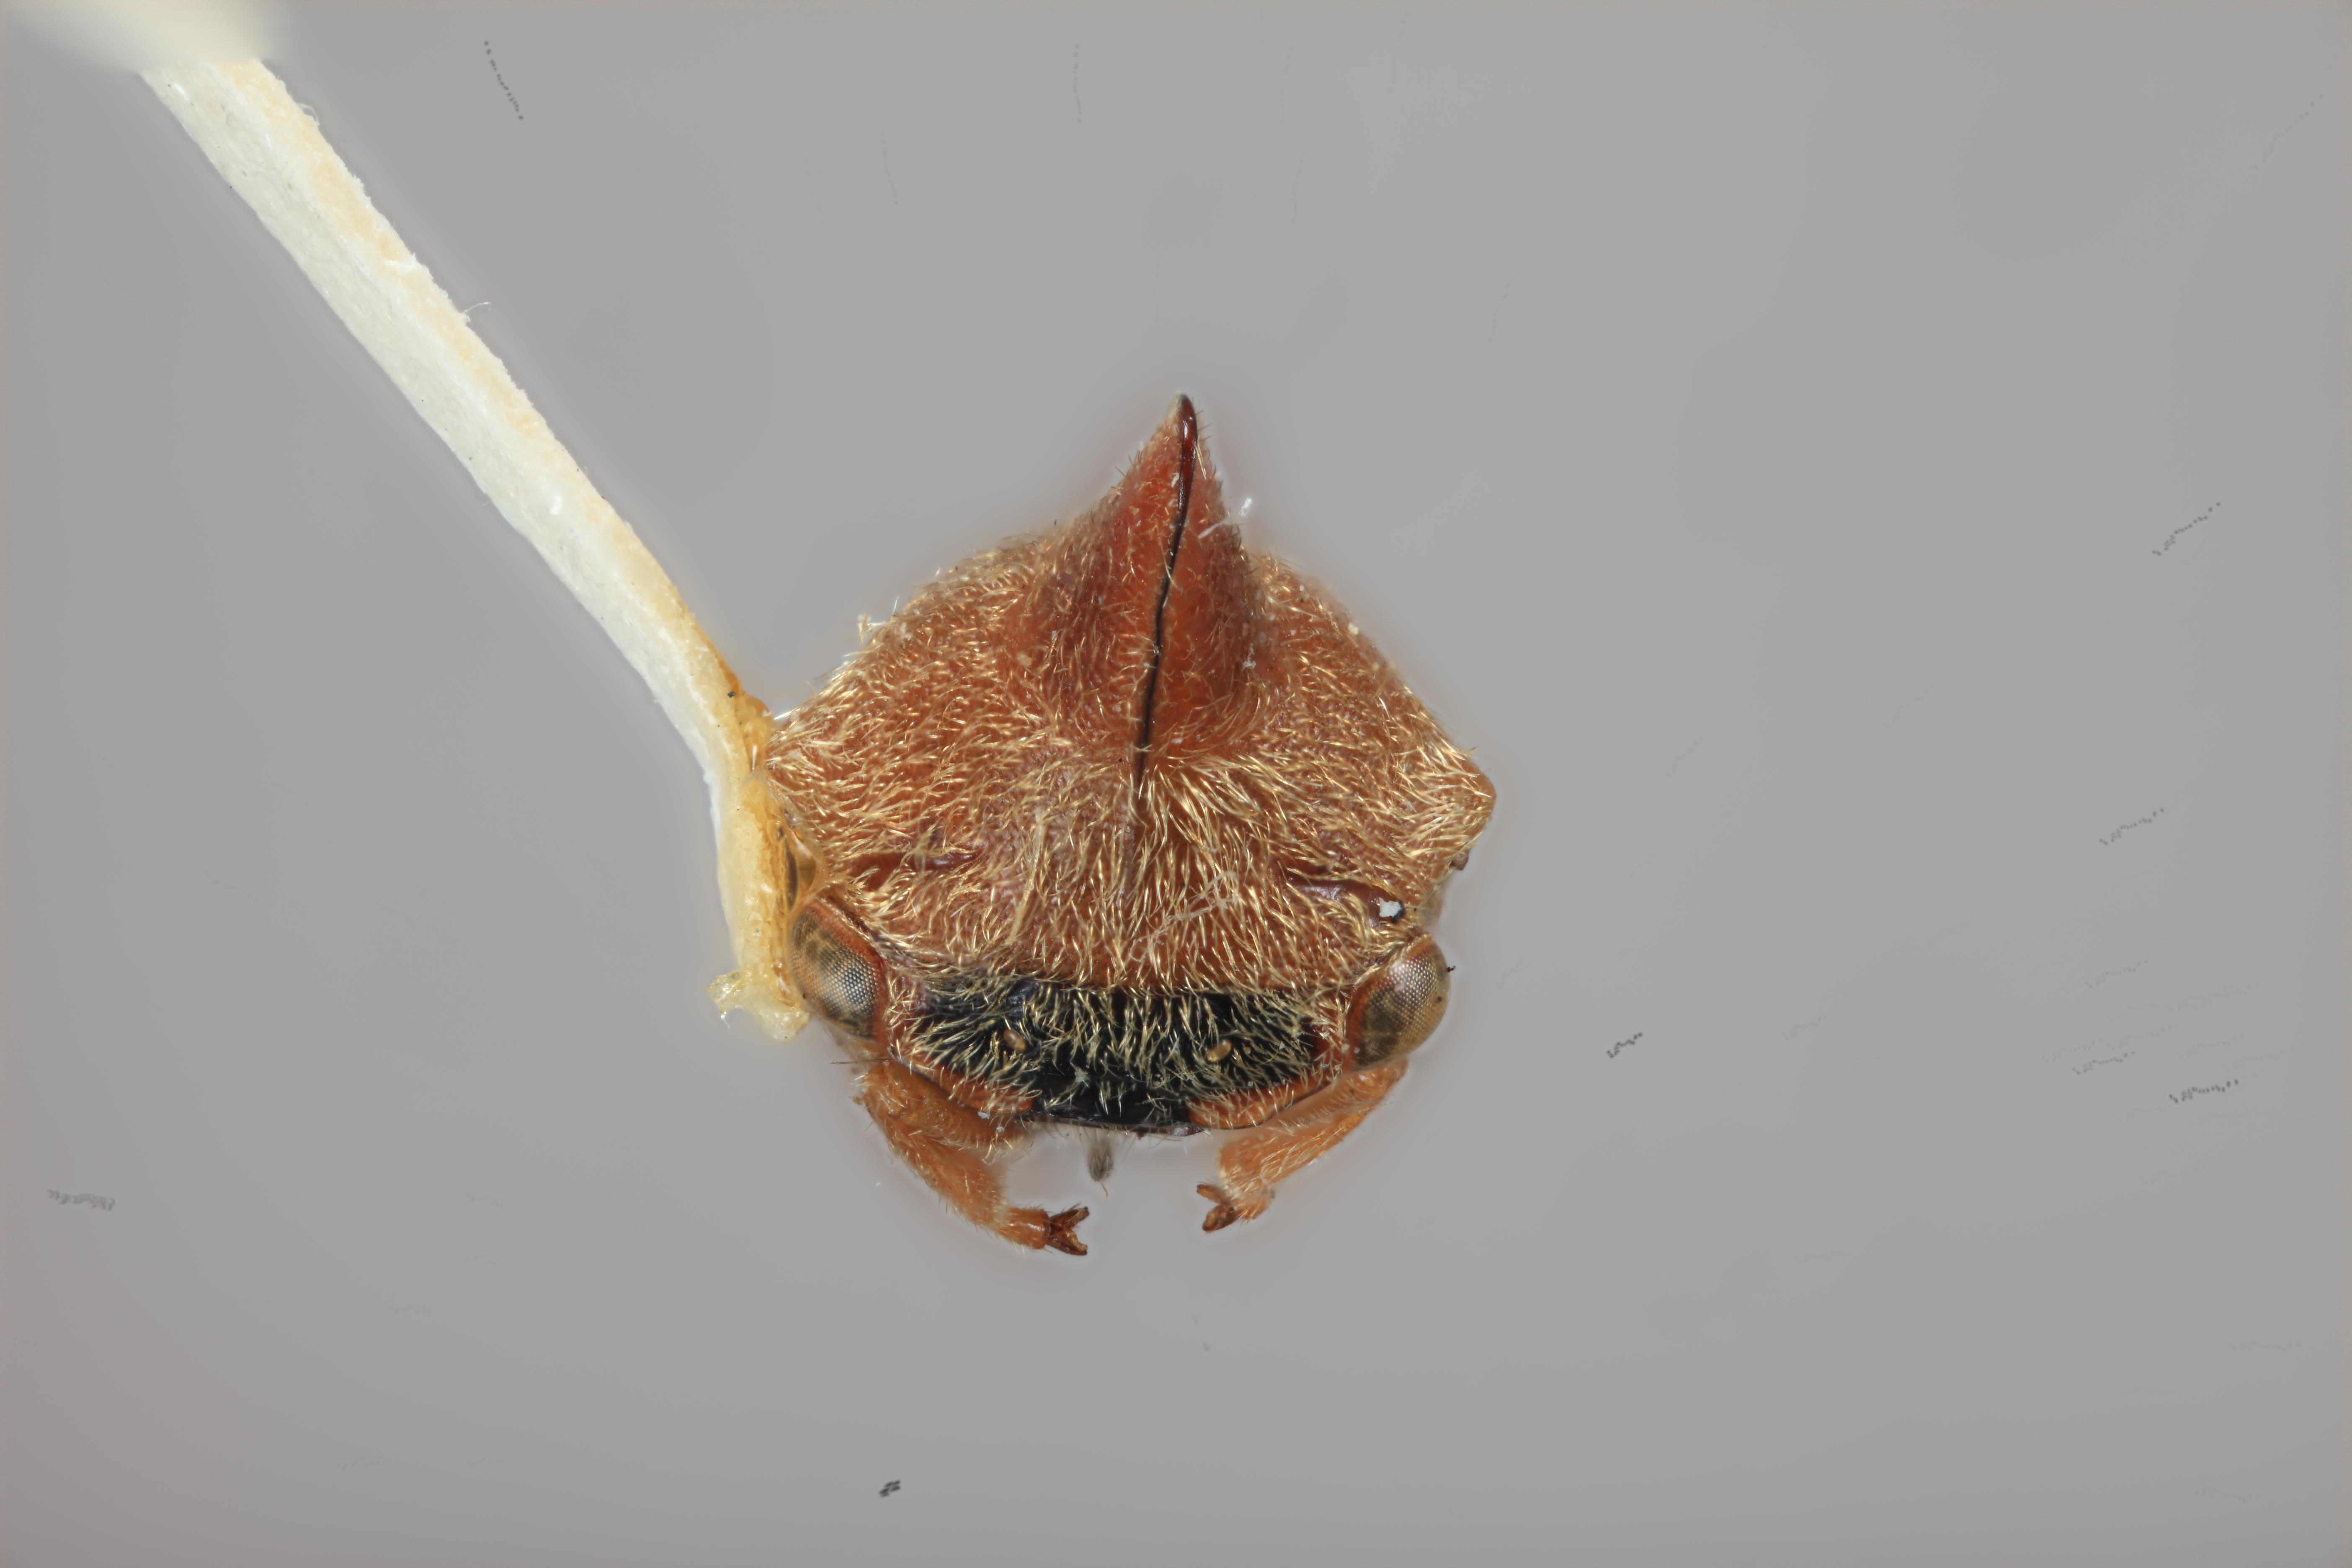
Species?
Guayaquila emarginata
